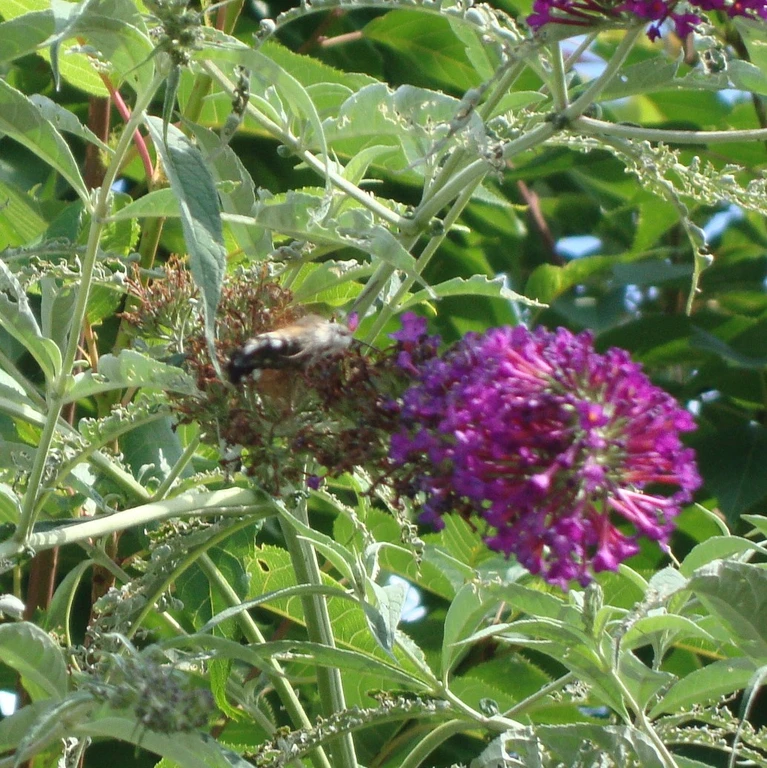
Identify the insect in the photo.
Macroglossum stellatarum
